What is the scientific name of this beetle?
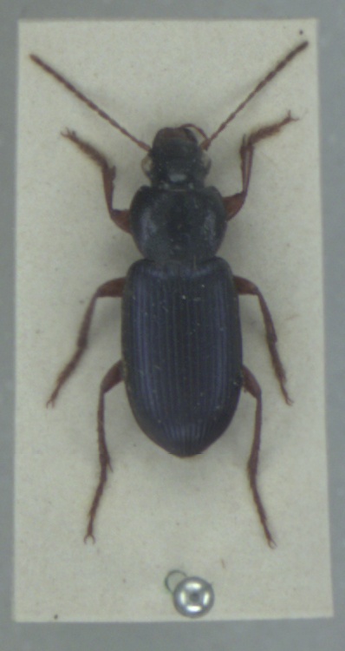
Ophonus ardosiacus
